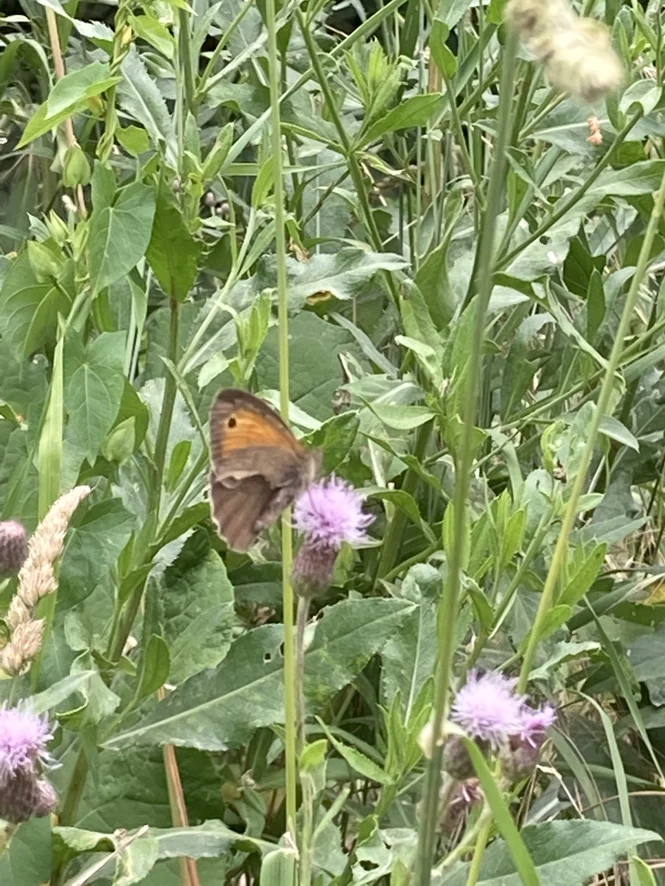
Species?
Maniola jurtina
